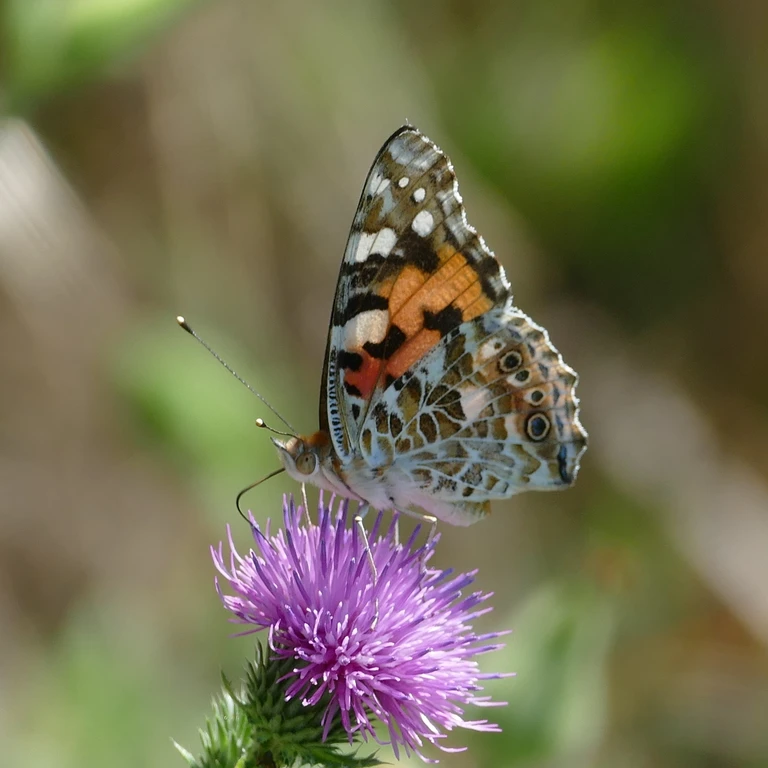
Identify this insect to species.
Vanessa cardui
